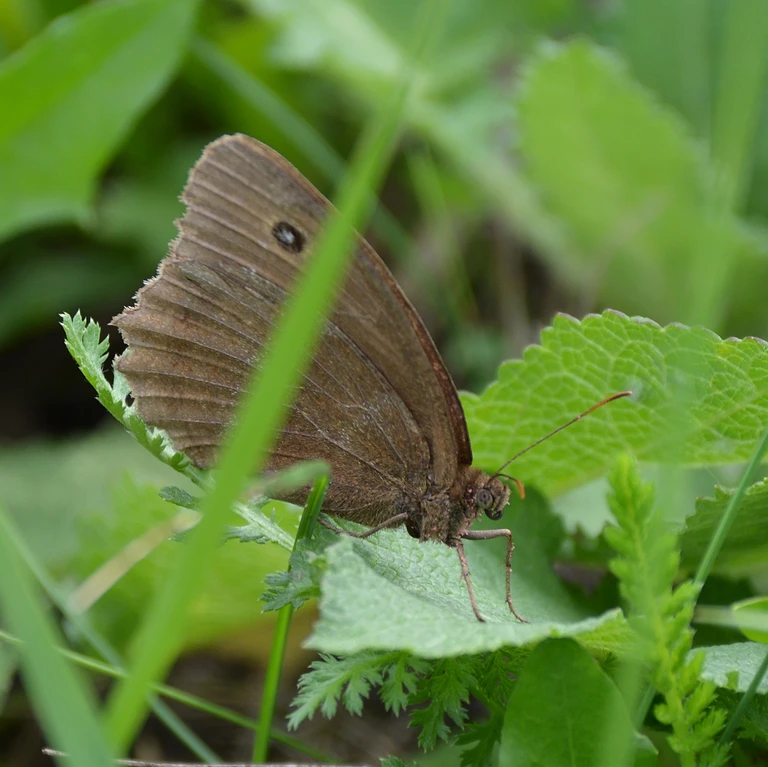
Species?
Minois dryas
